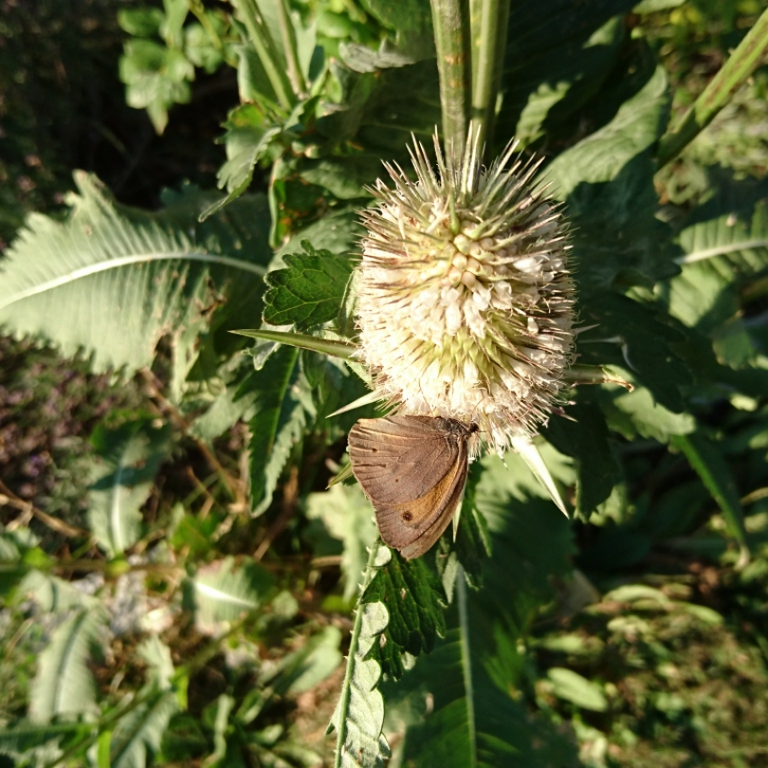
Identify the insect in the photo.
Maniola jurtina
